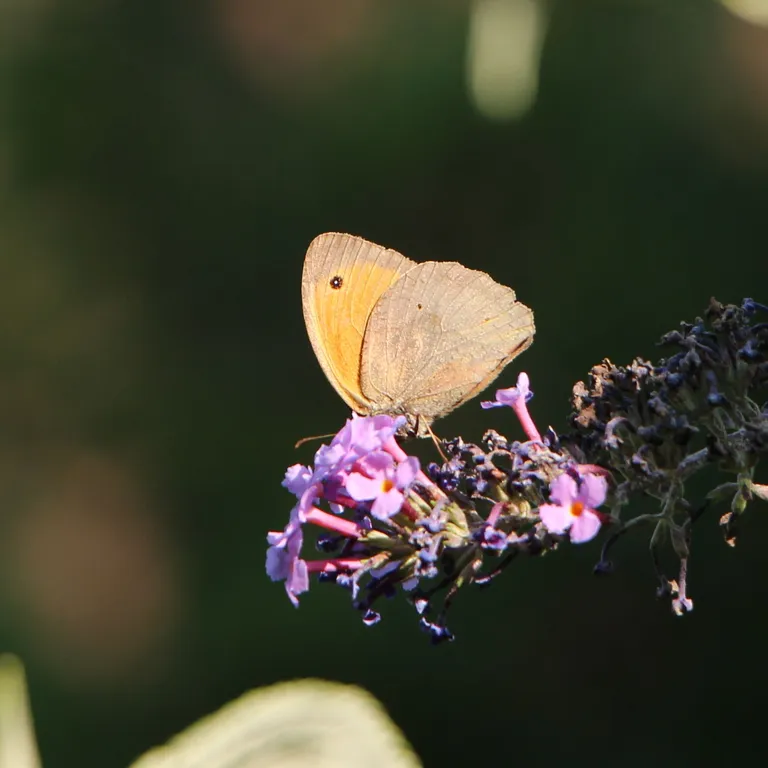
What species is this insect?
Maniola jurtina
